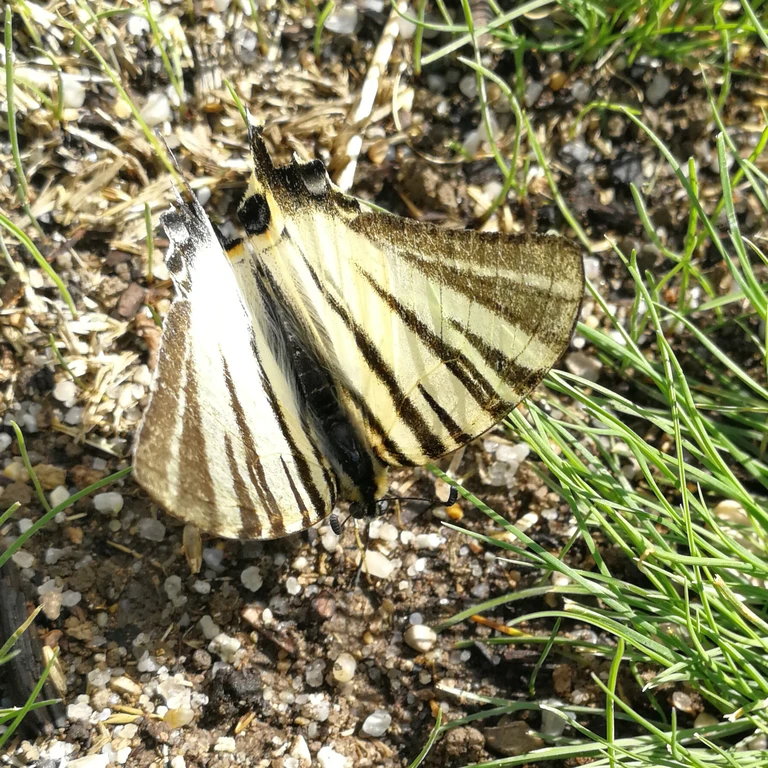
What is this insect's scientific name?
Iphiclides podalirius
